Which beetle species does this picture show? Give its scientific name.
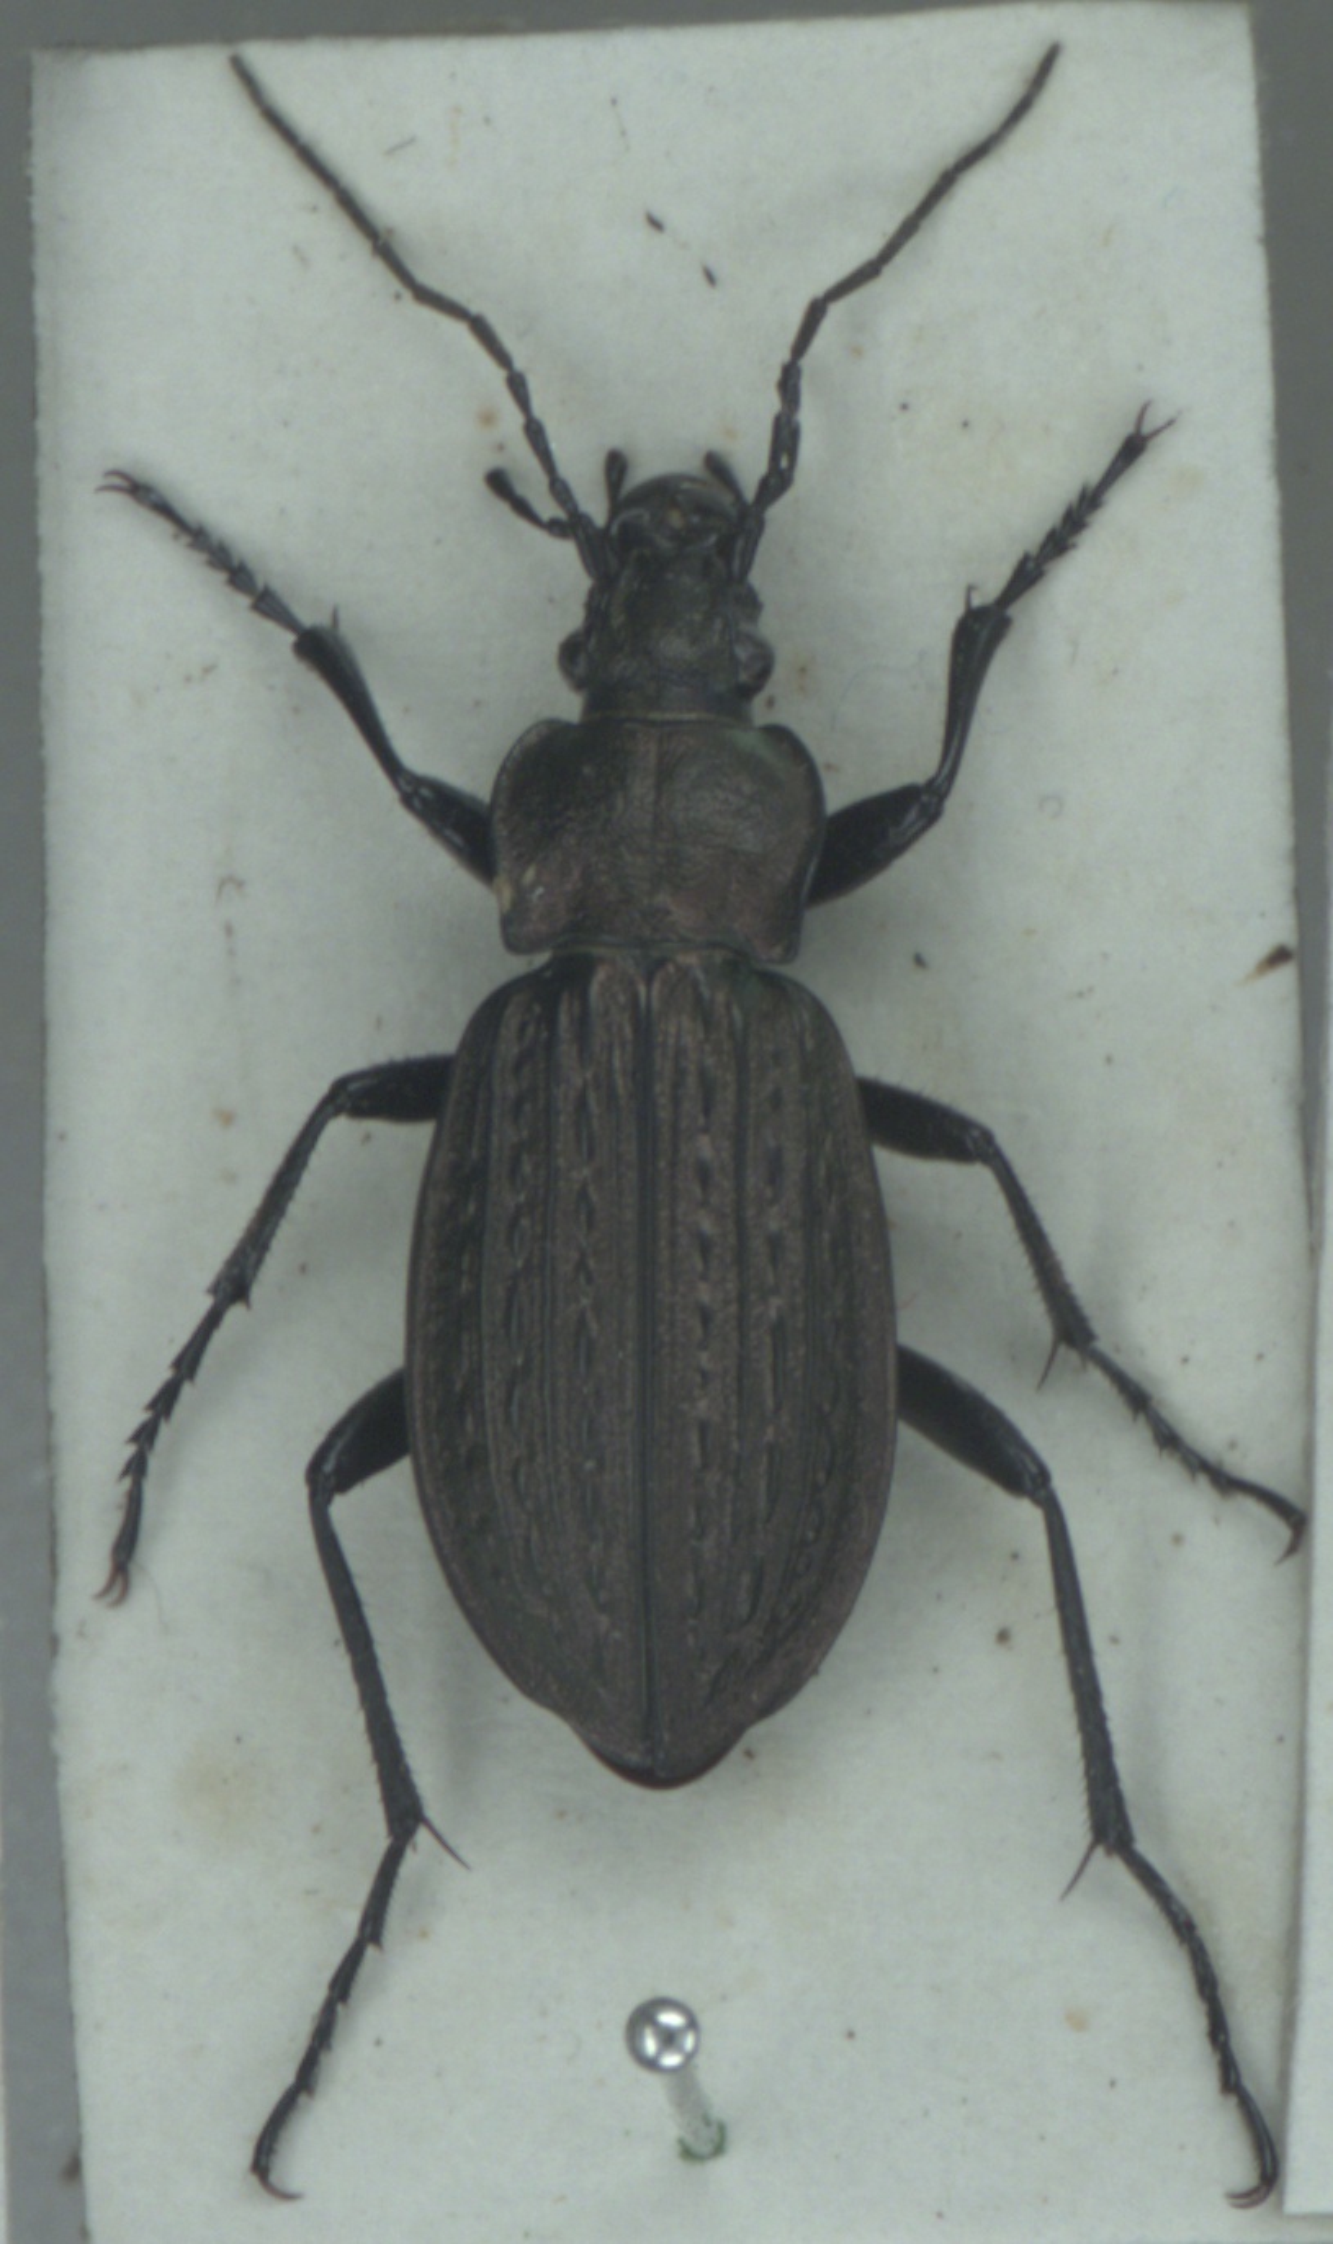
Carabus granulatus
